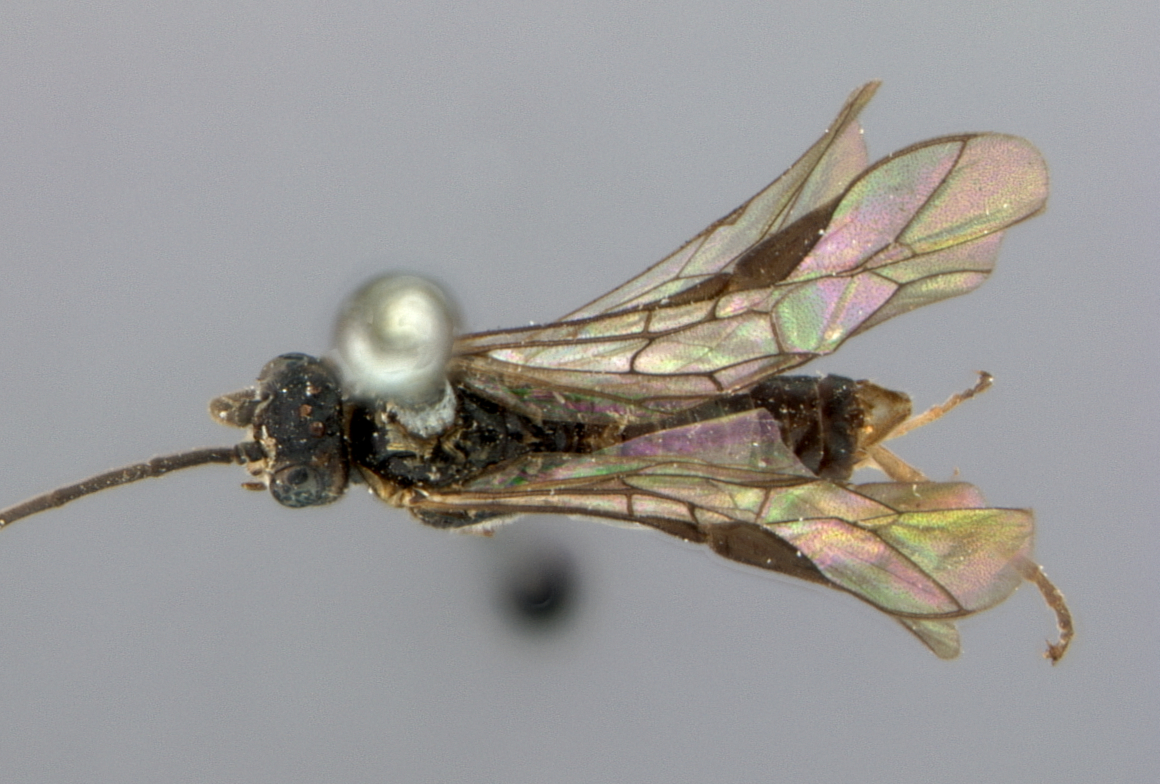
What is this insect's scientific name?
Pteronus rivularis
